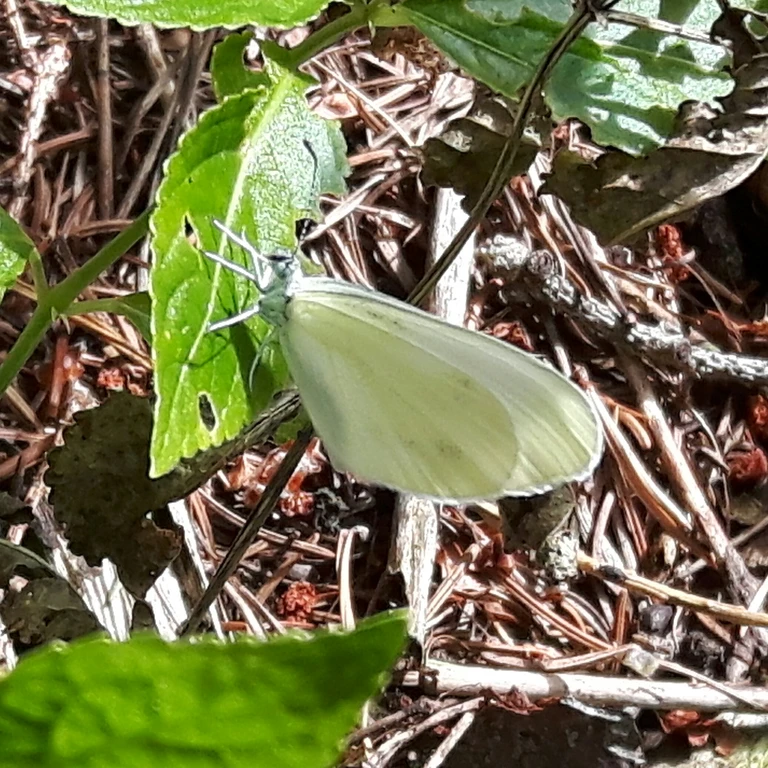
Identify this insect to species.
Leptidea sinapis/juvernica
